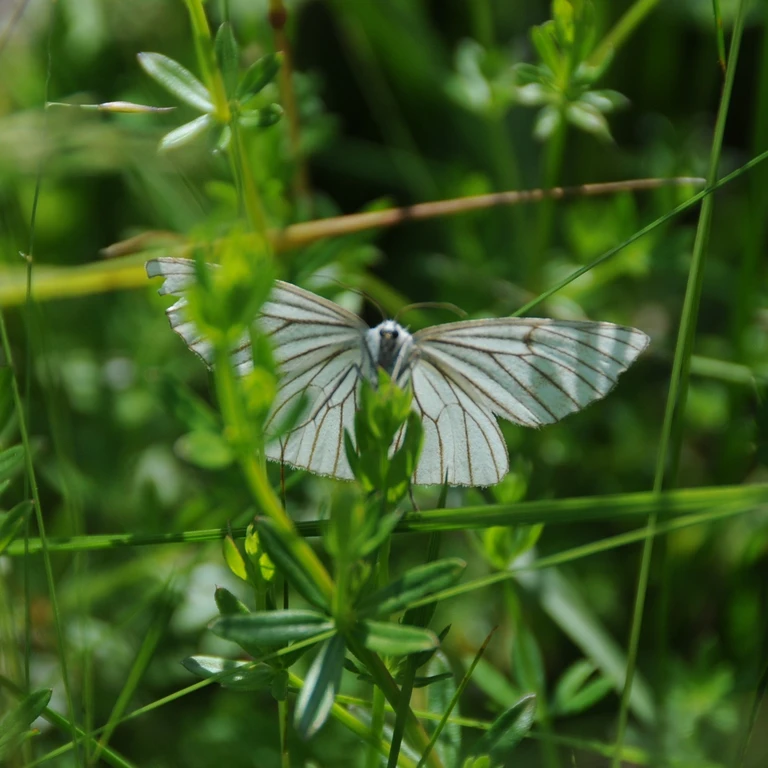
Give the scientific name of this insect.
Siona lineata
